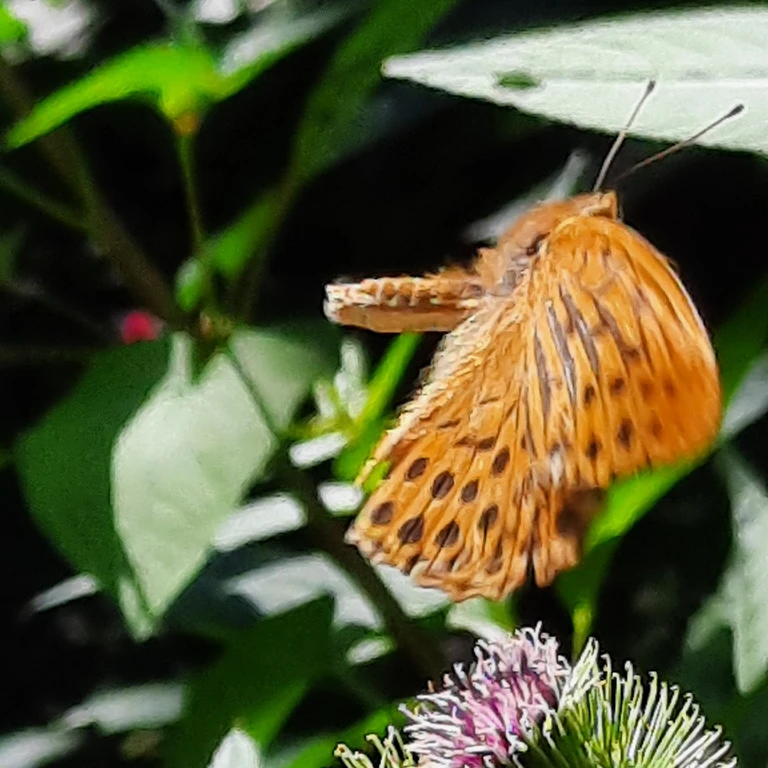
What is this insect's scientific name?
Argynnis paphia
